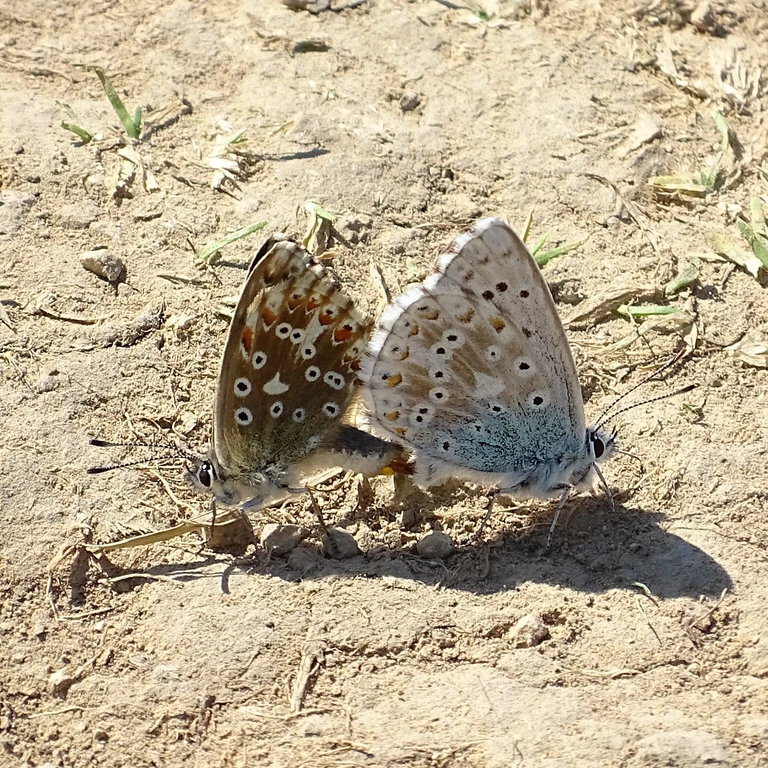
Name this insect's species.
Lysandra coridon
